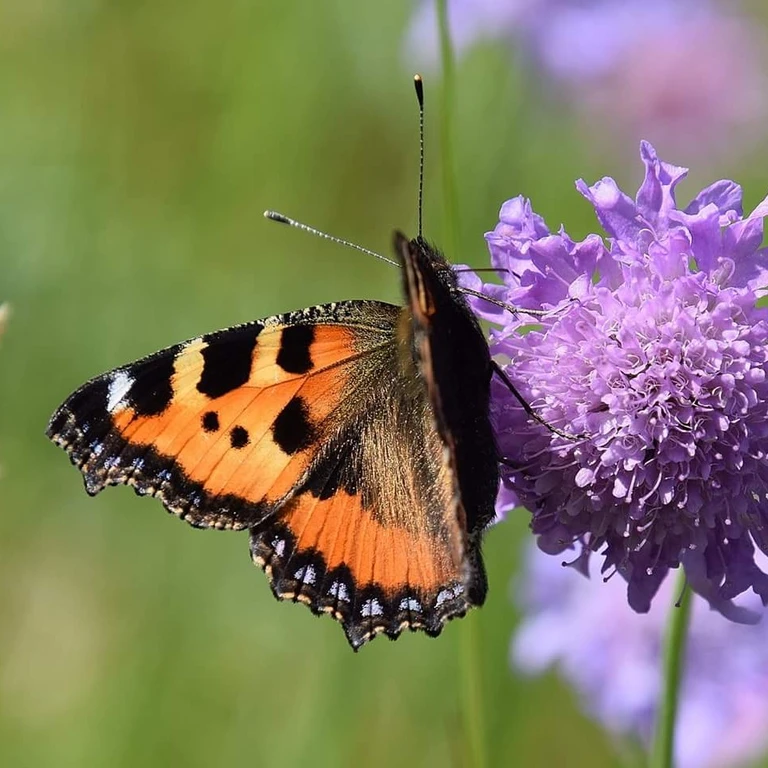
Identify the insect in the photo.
Aglais urticae
